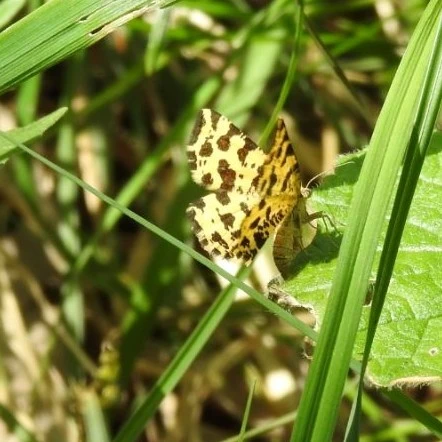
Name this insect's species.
Pseudopanthera macularia
